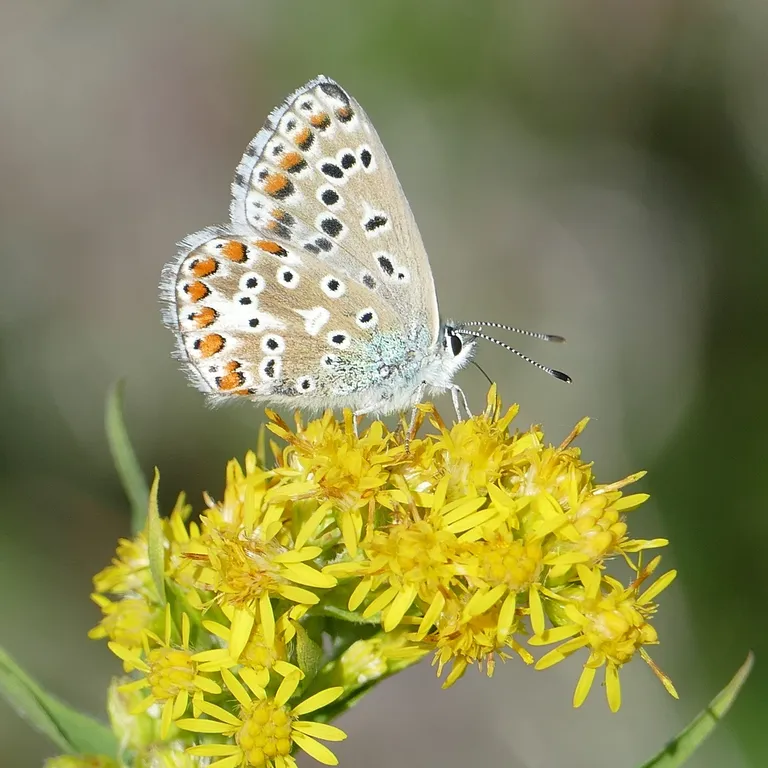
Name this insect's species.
Lysandra bellargus
